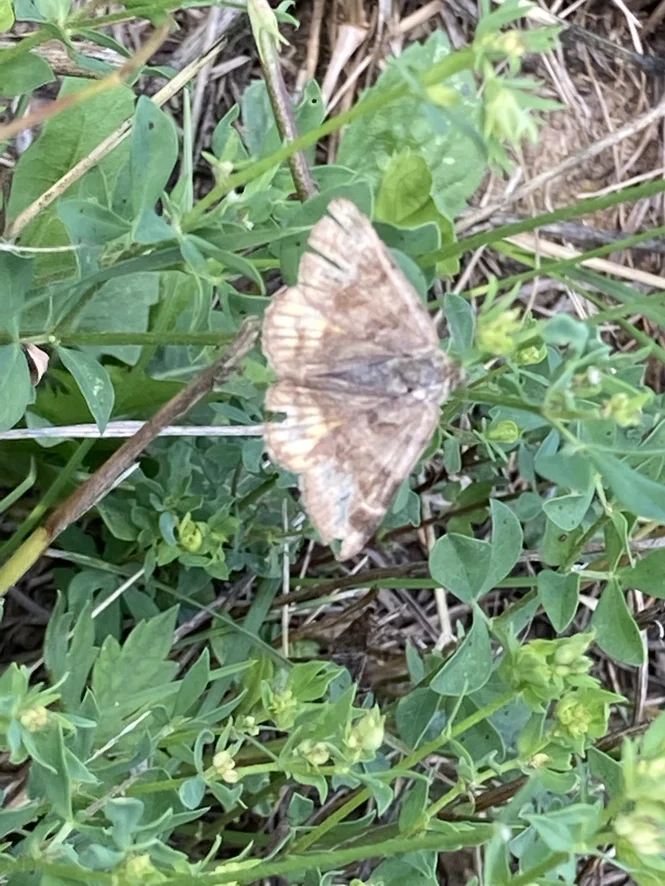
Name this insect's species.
Euclidia glyphica
